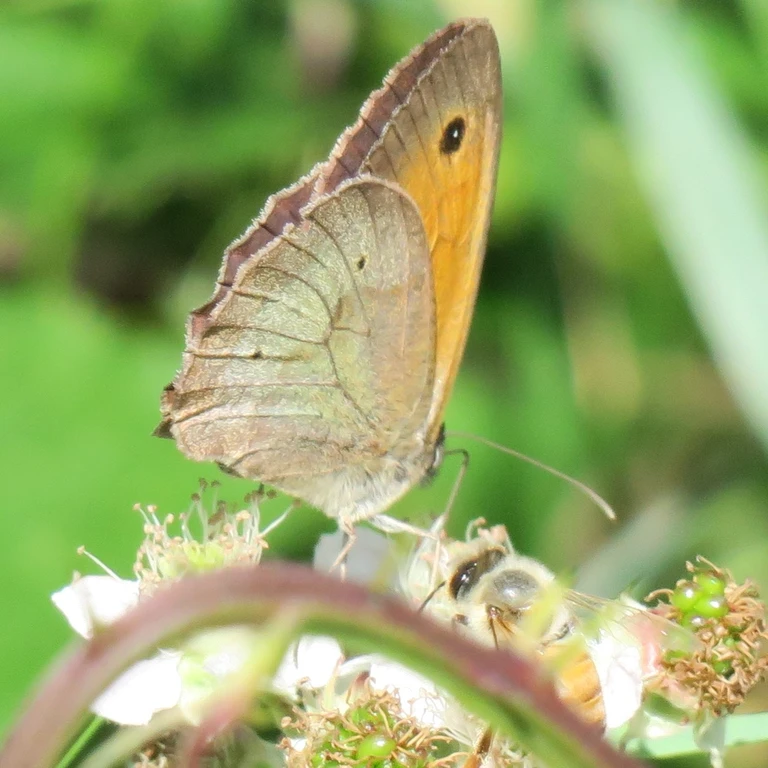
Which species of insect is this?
Maniola jurtina
